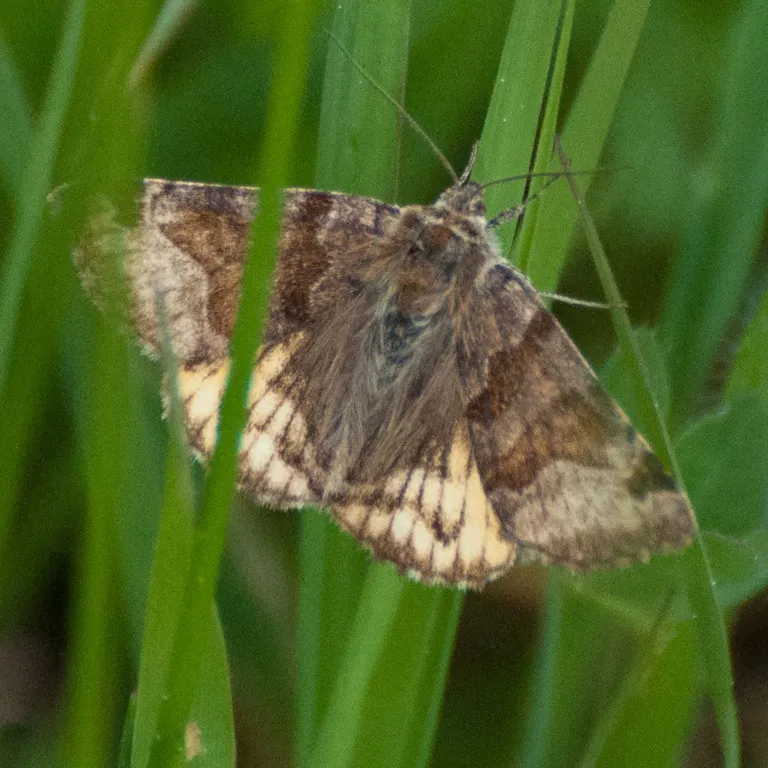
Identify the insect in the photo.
Euclidia glyphica
